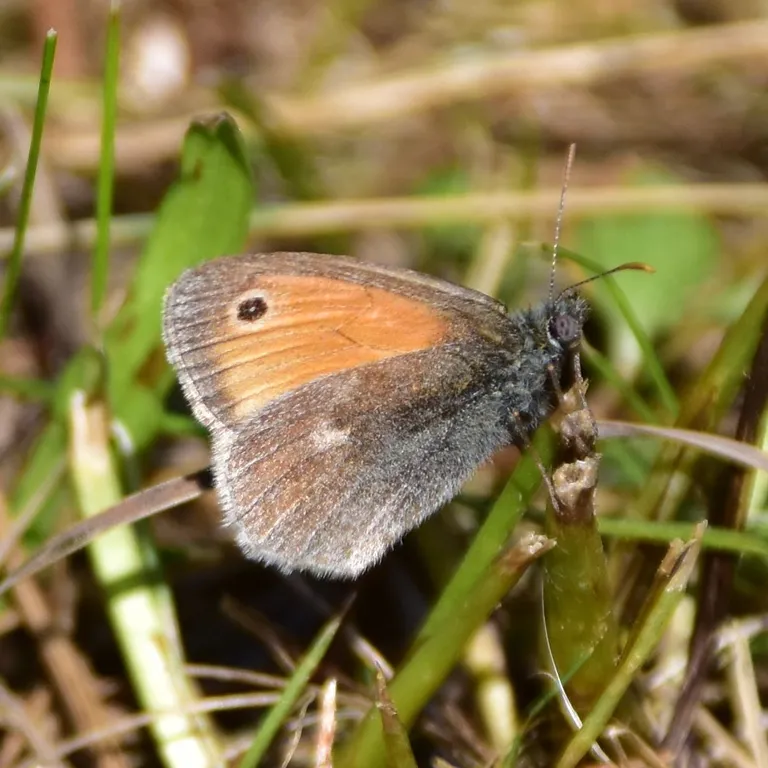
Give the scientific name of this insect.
Coenonympha pamphilus
